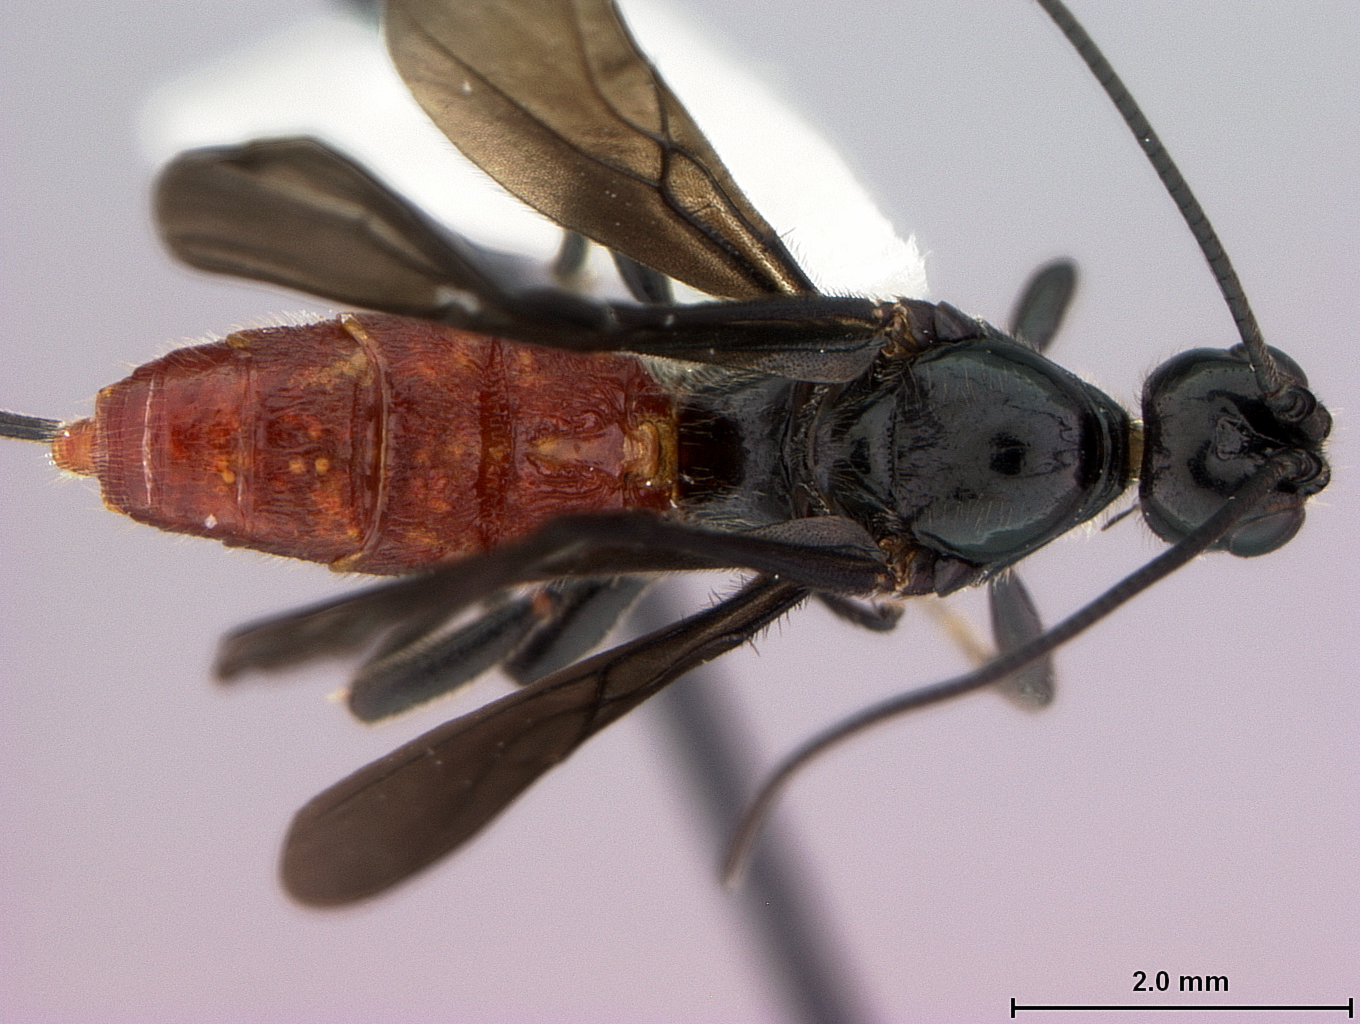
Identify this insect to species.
Atanycolus cappaerti
